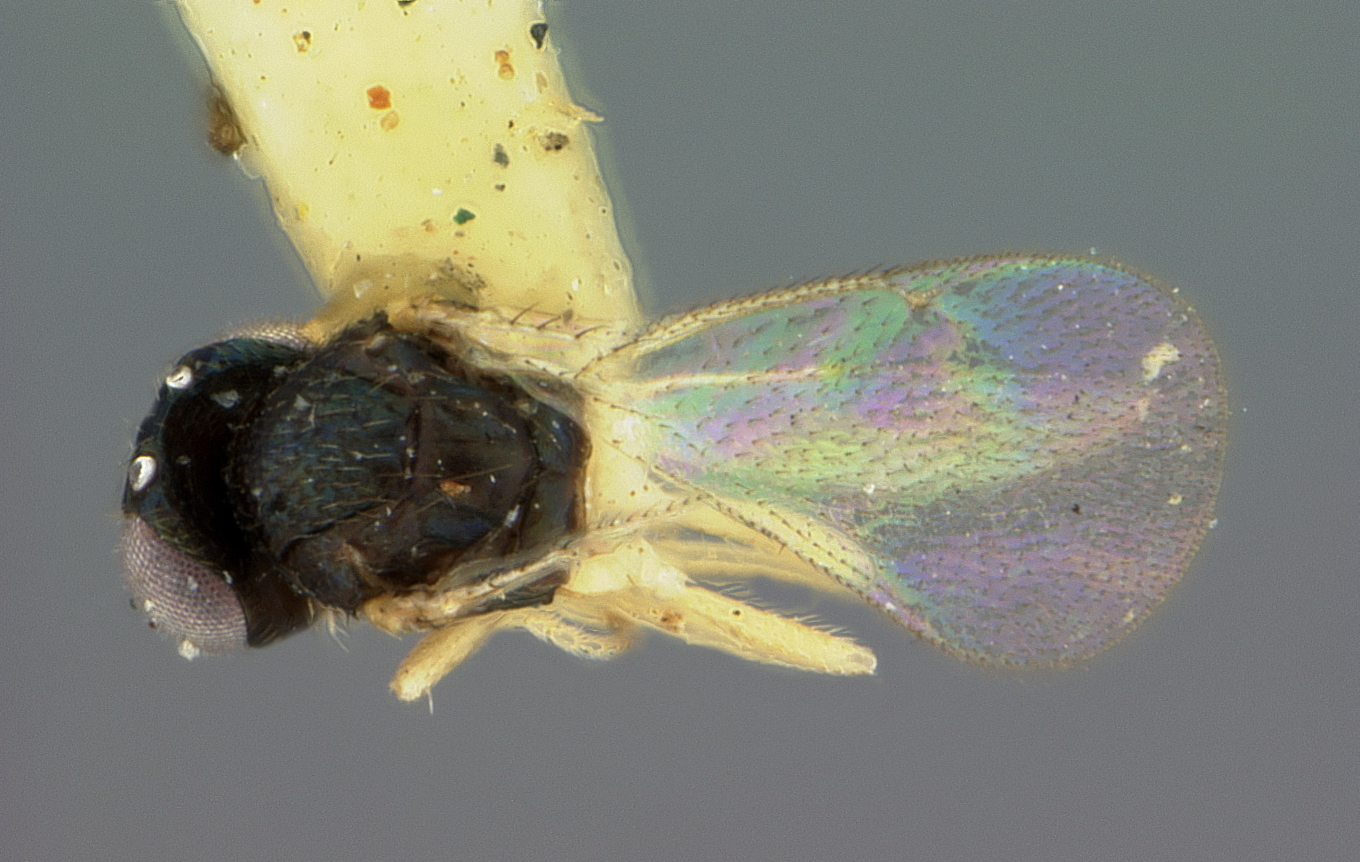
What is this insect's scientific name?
Nesolynx flavipes
